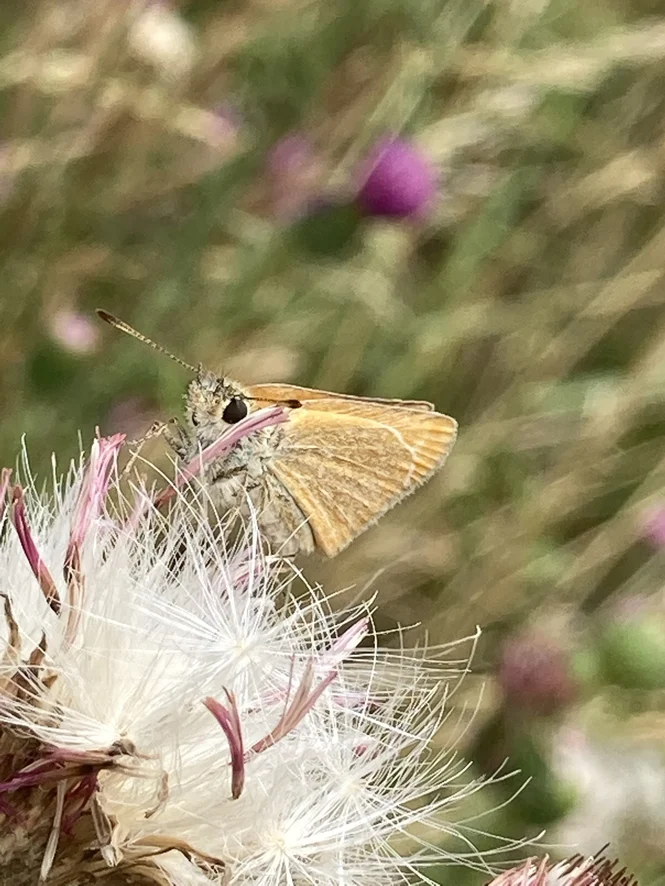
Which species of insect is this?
Thymelicus lineola
